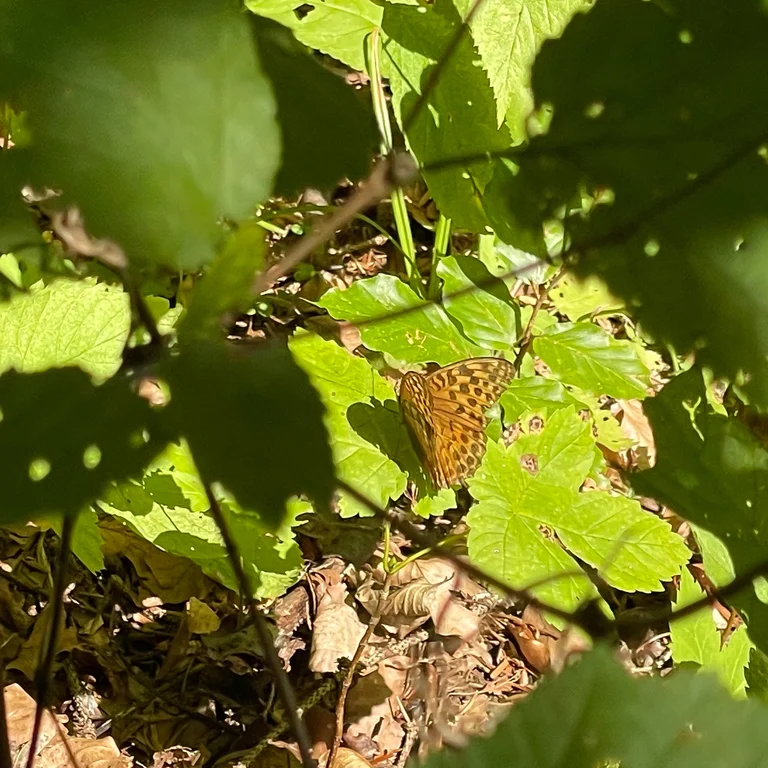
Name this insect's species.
Argynnis paphia
